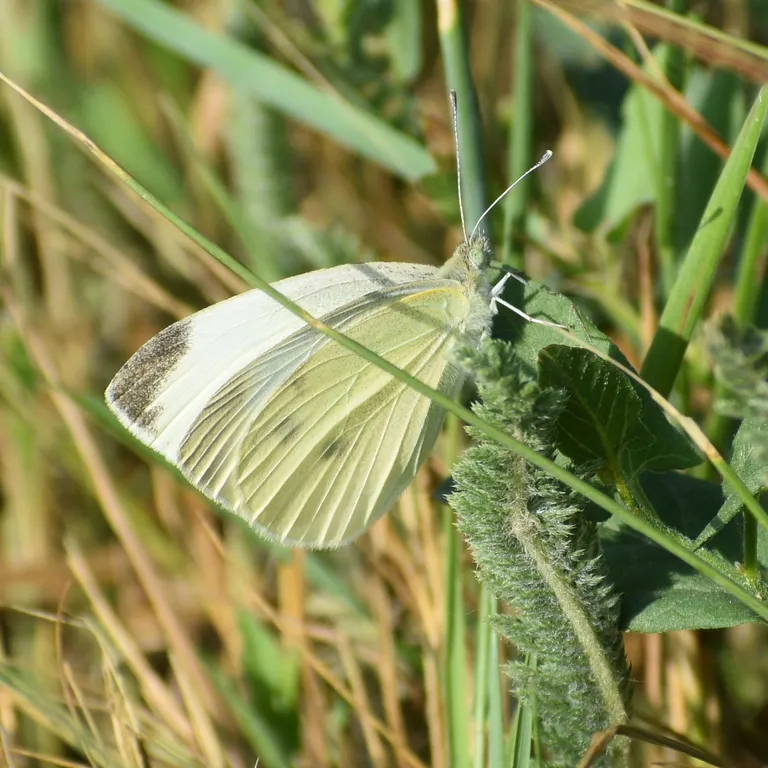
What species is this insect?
Pieris rapae
